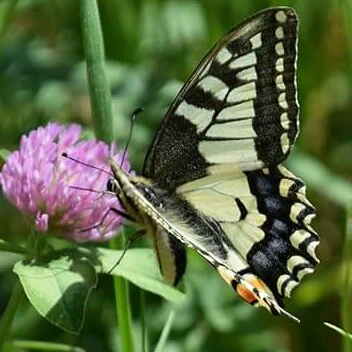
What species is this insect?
Papilio machaon
